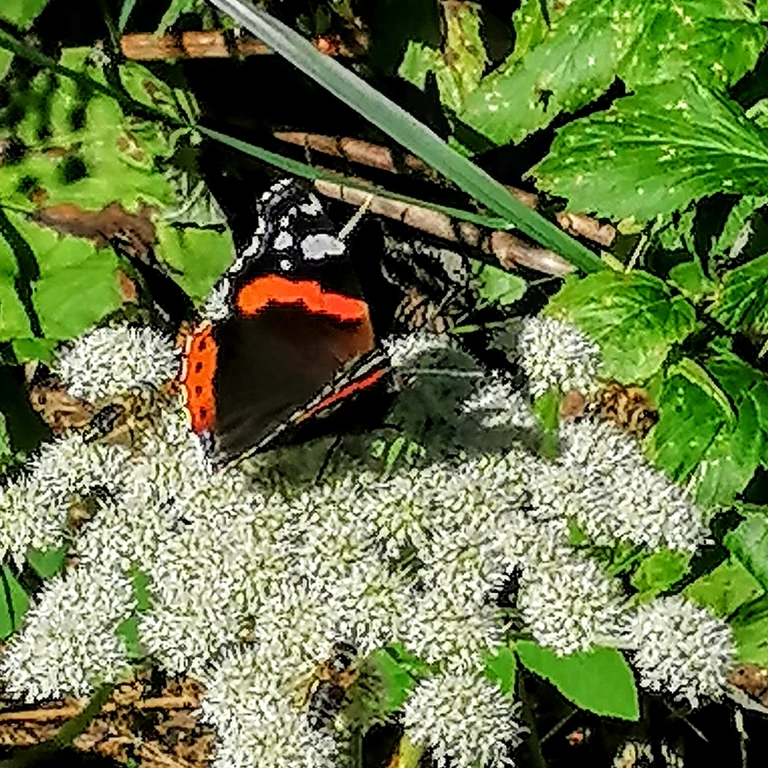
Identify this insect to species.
Vanessa atalanta
